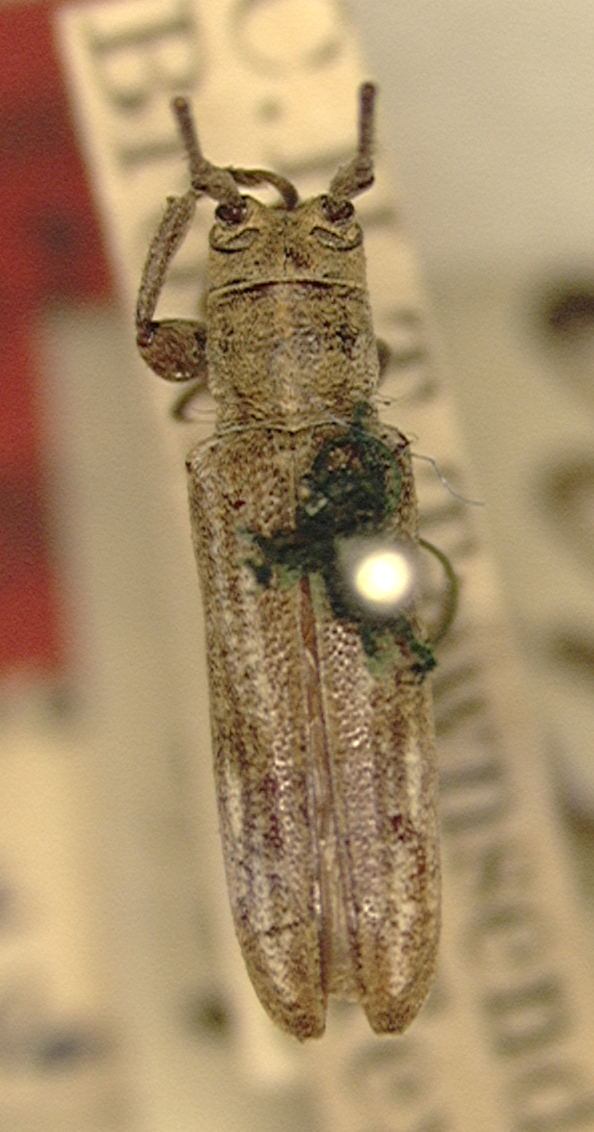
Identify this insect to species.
Aporataxia lineata (also Cacostola lineata)
